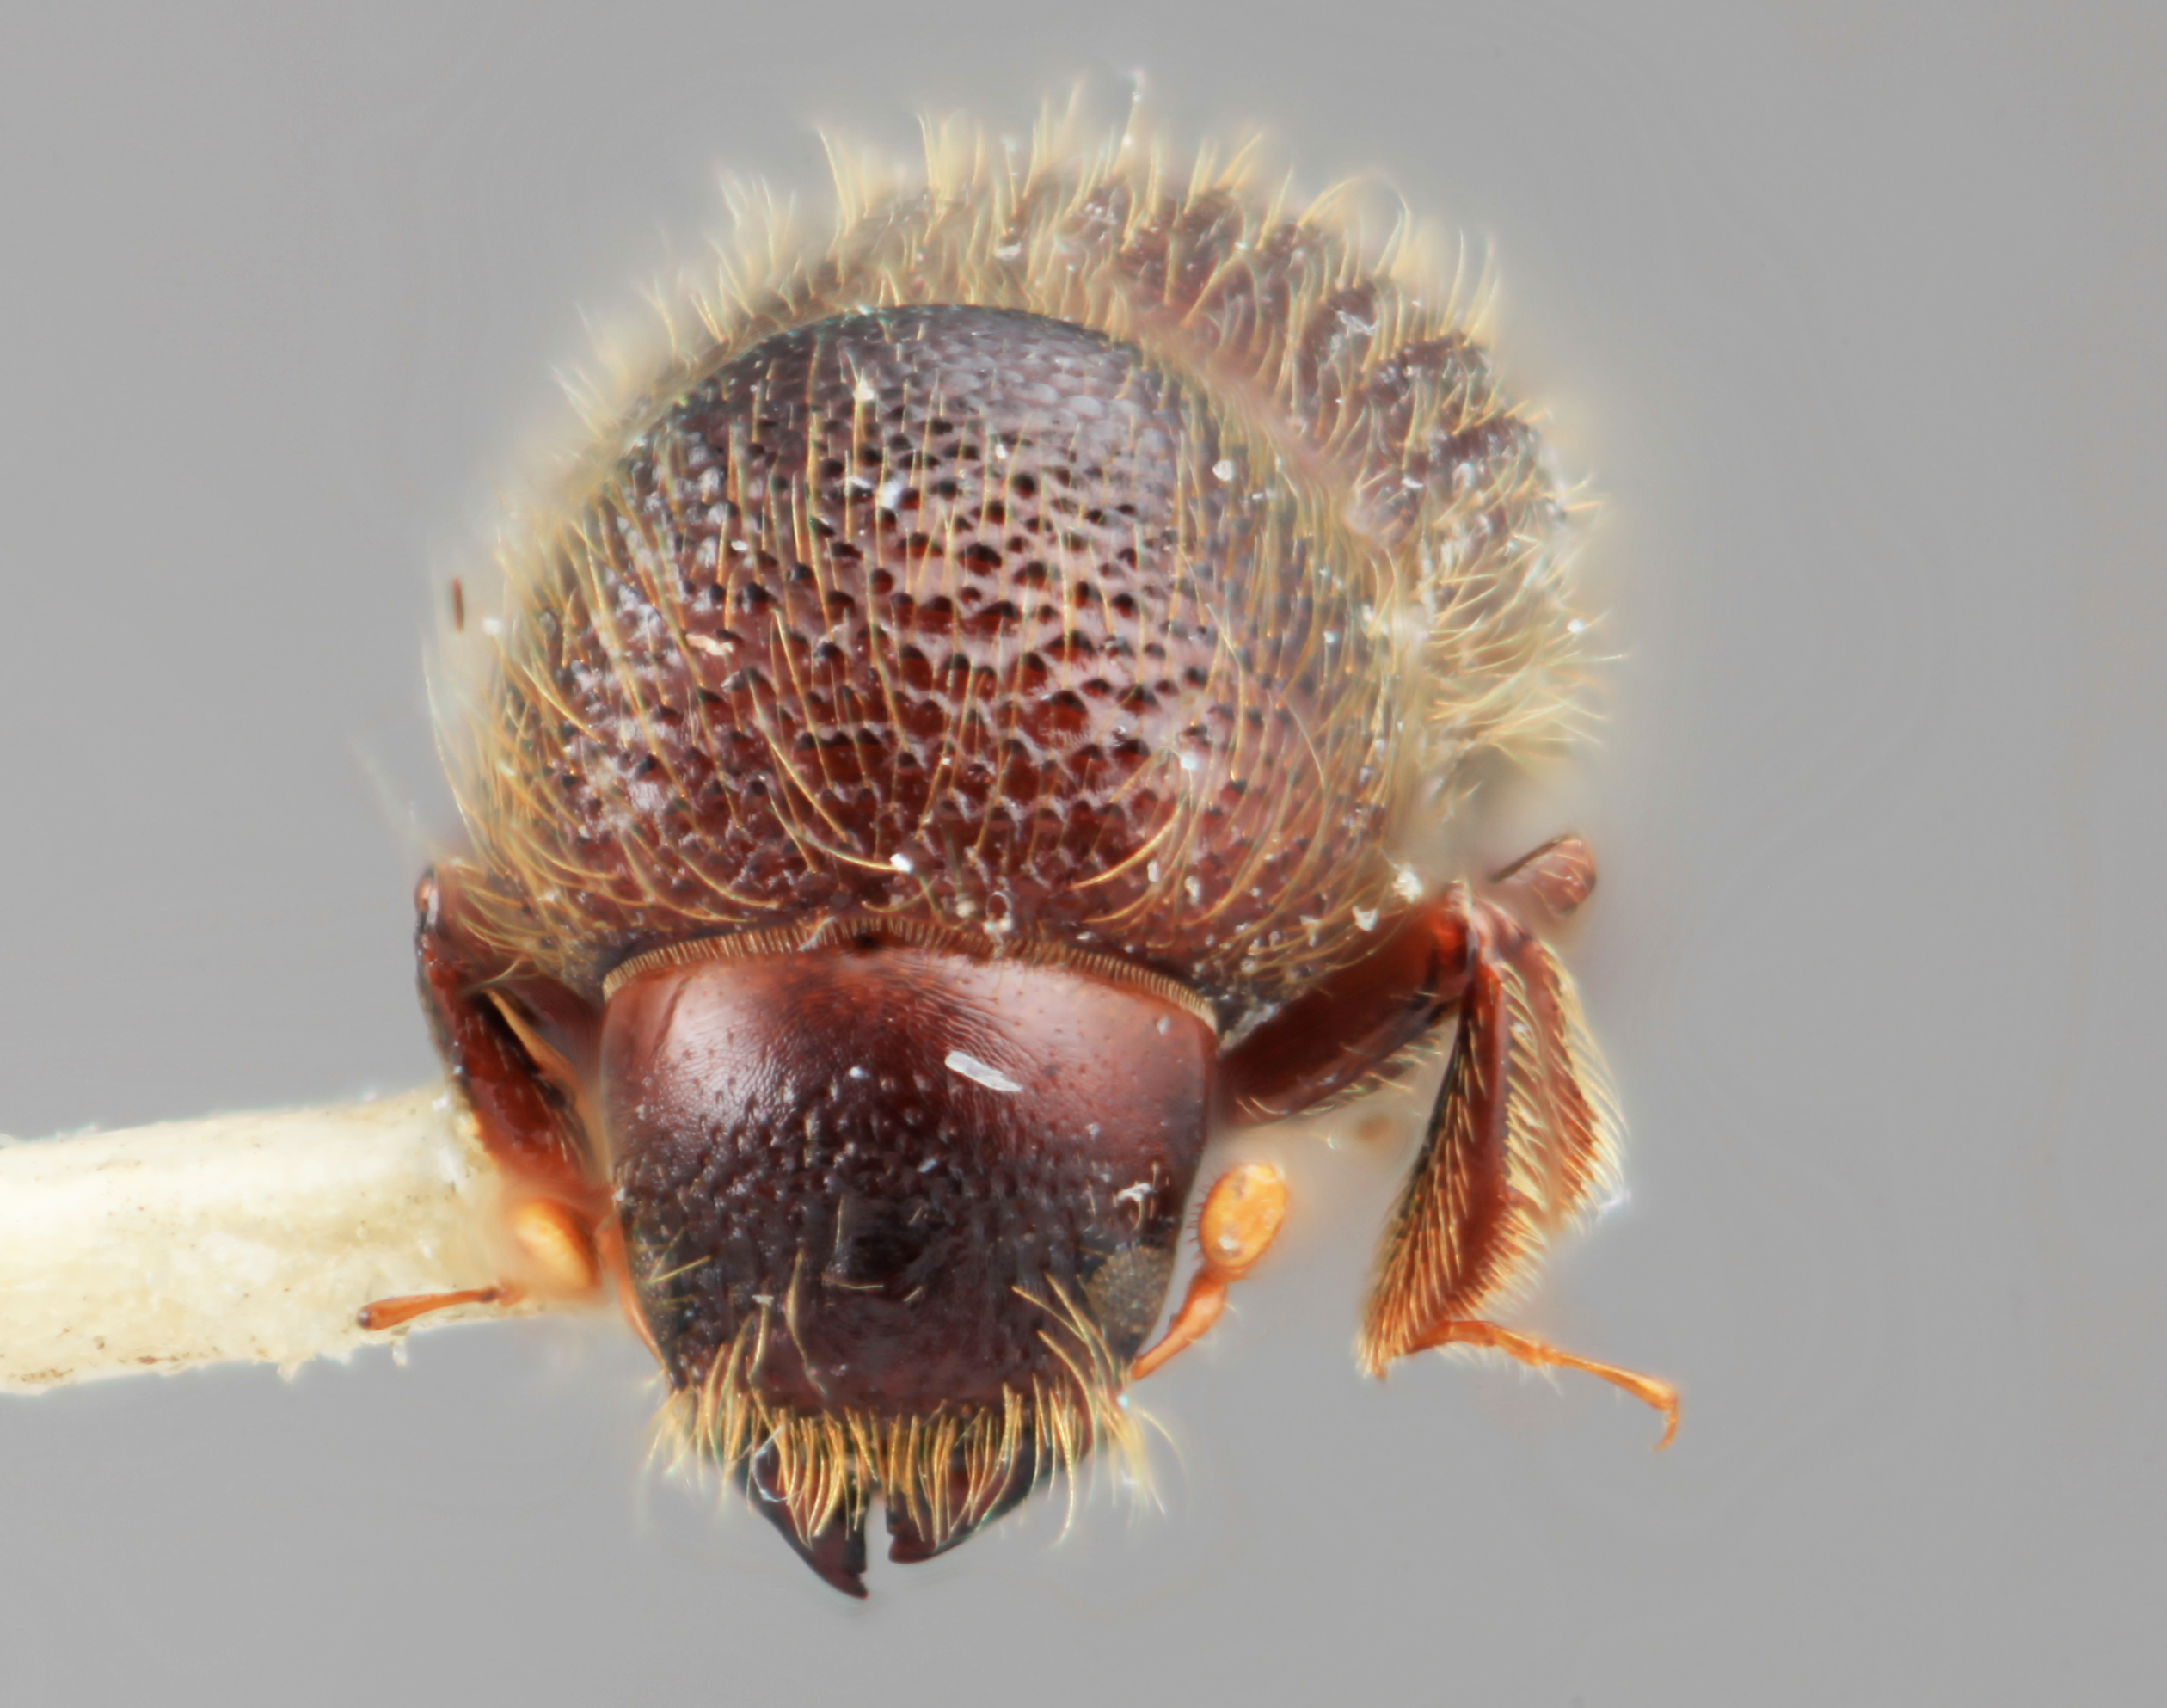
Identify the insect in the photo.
Xyleborus rusticus
